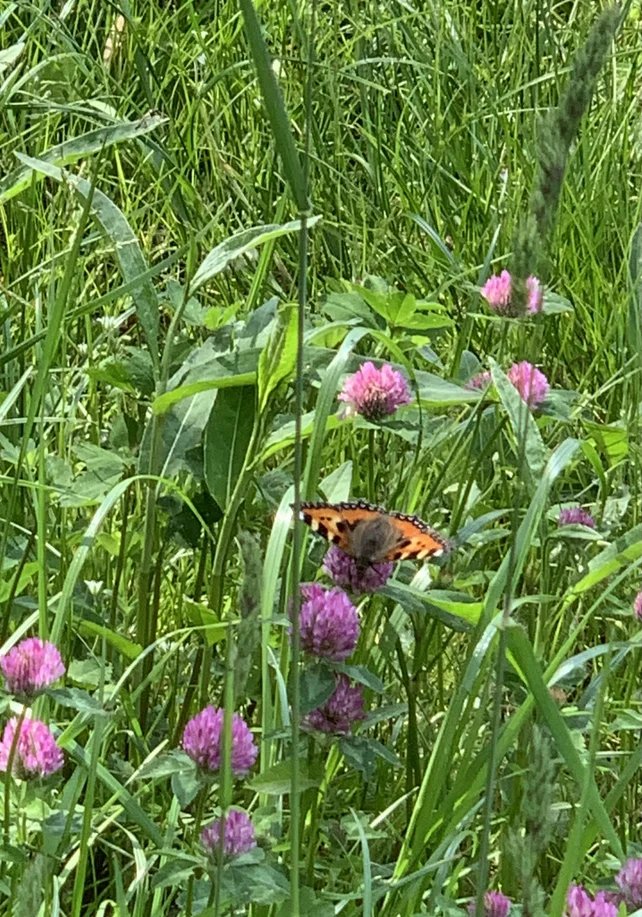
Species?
Aglais urticae
